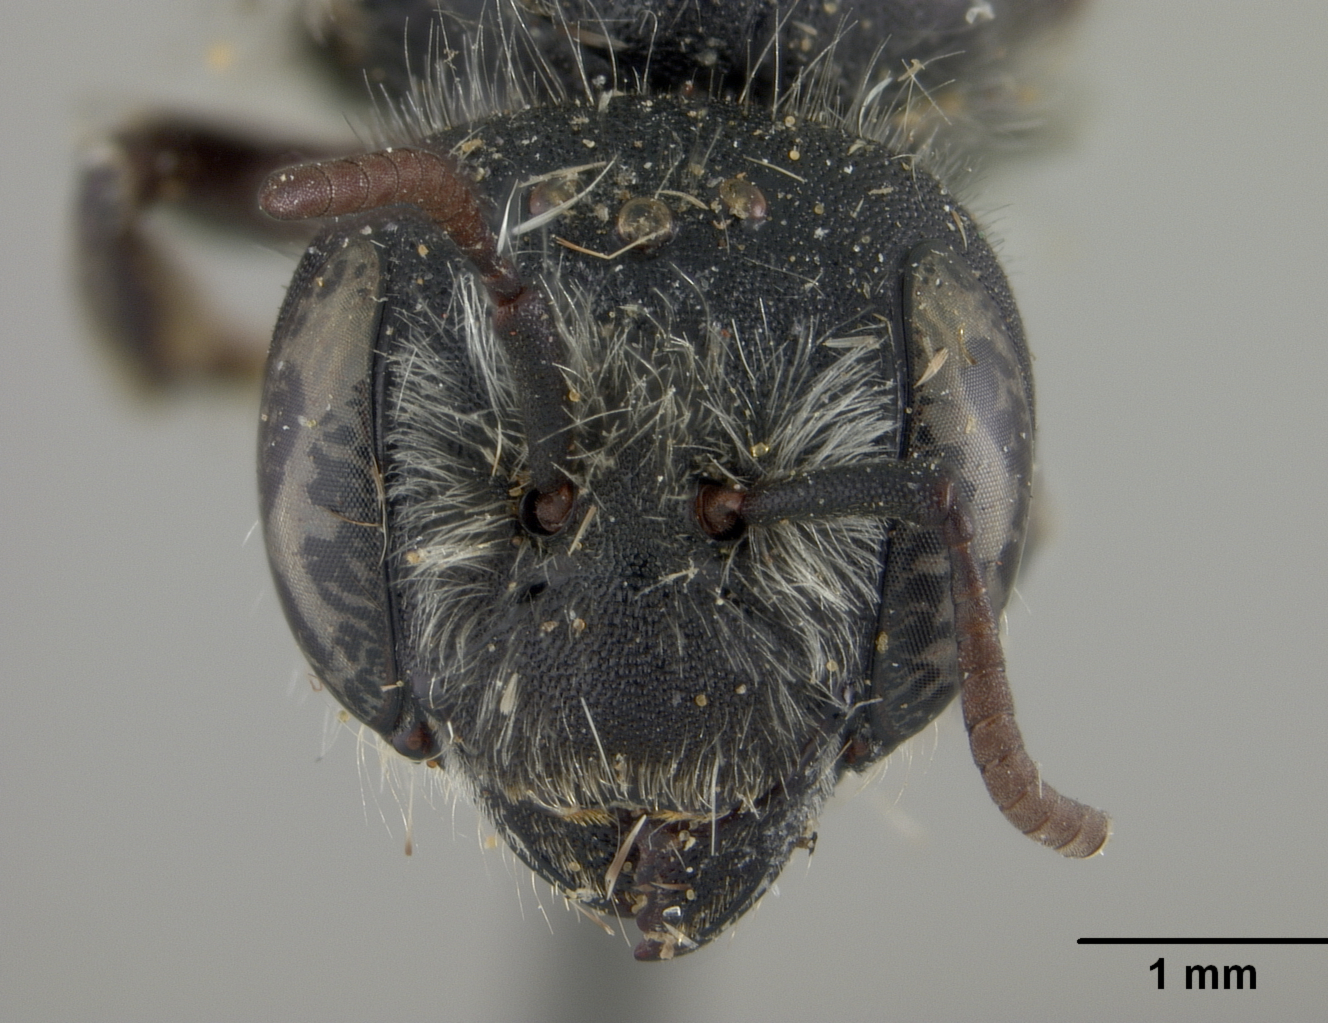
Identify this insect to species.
Hoplitis monardae
